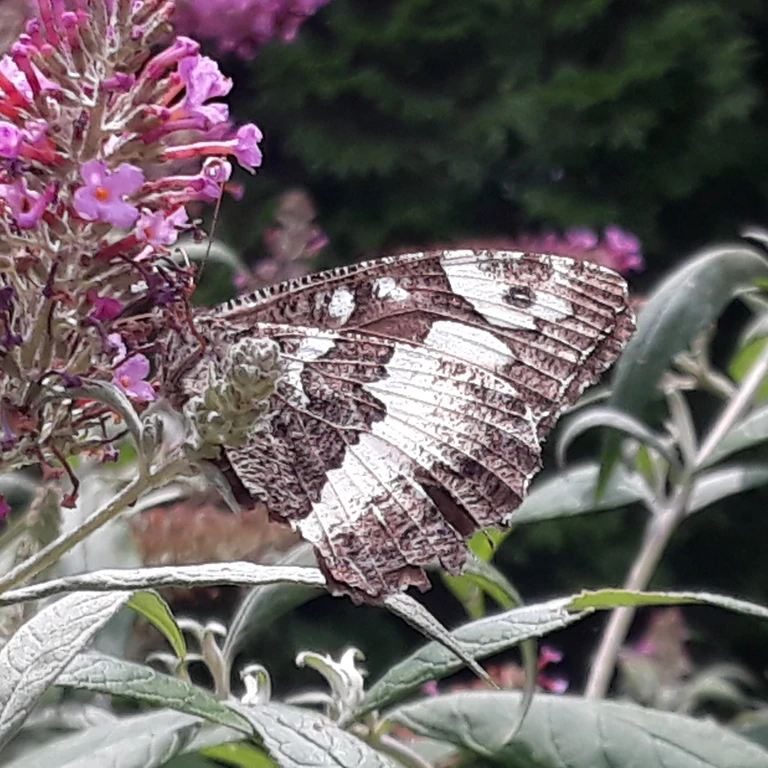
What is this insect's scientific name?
Brintesia circe
